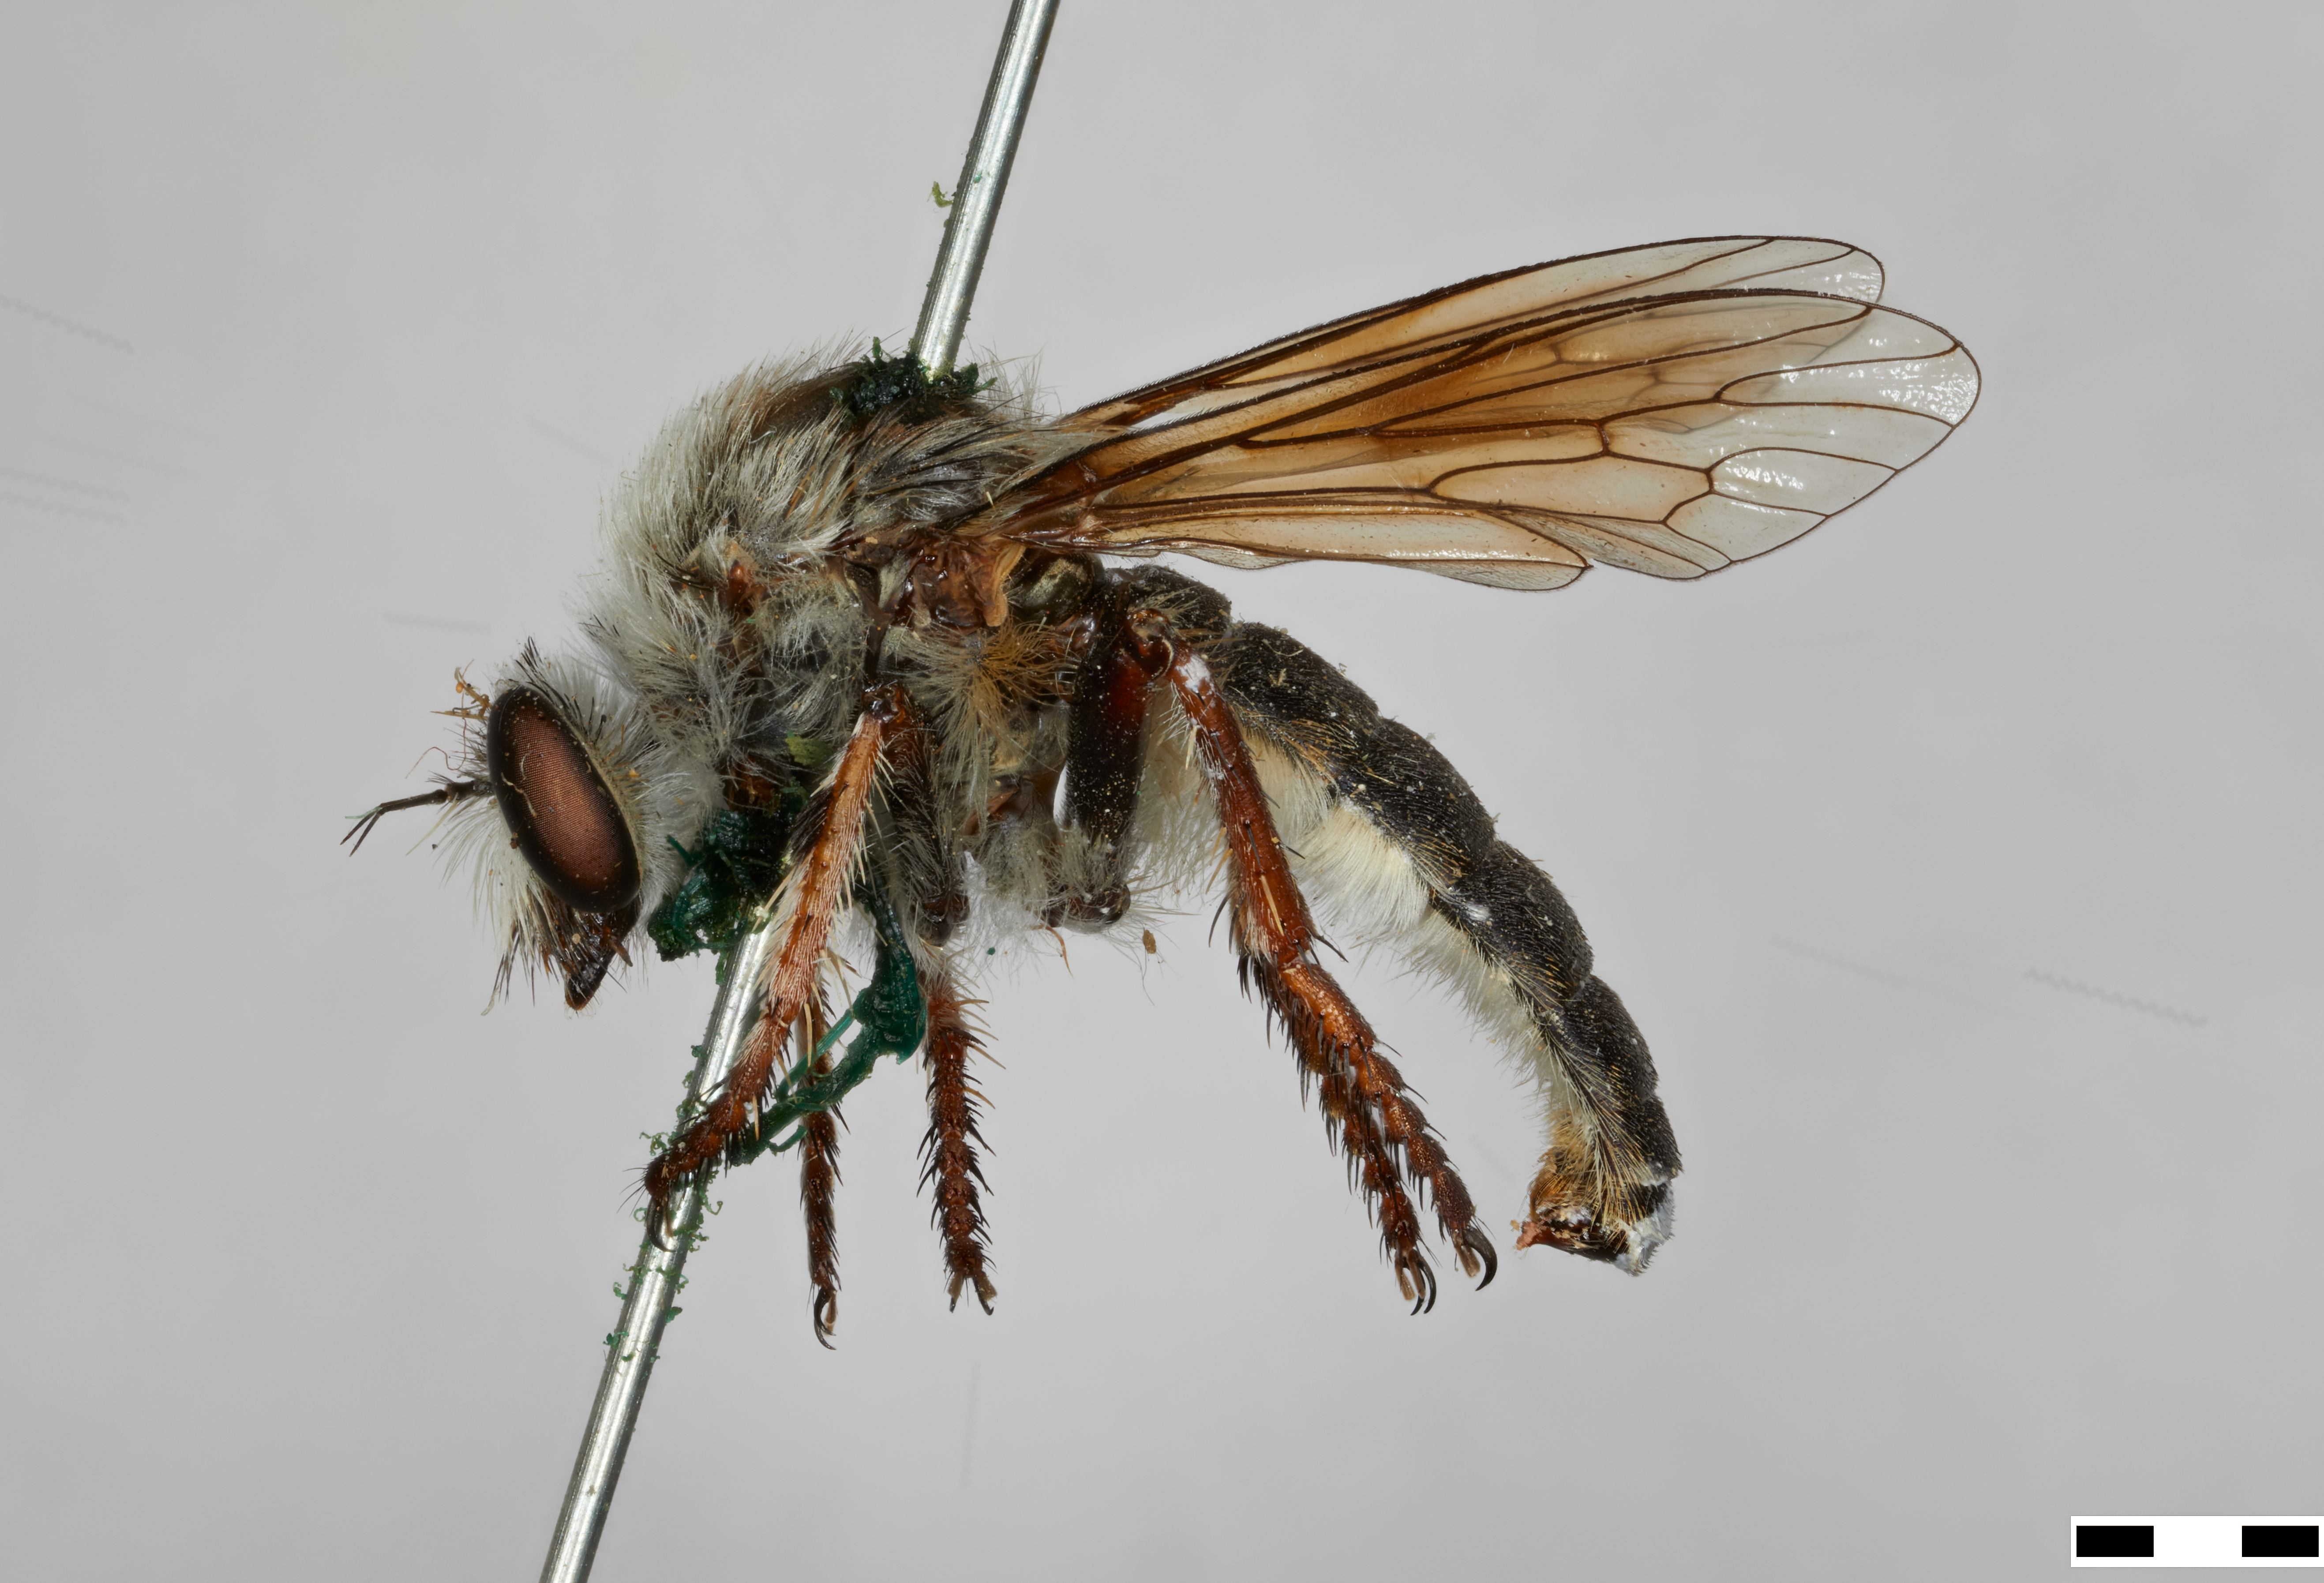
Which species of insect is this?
Anisopogon ludius
